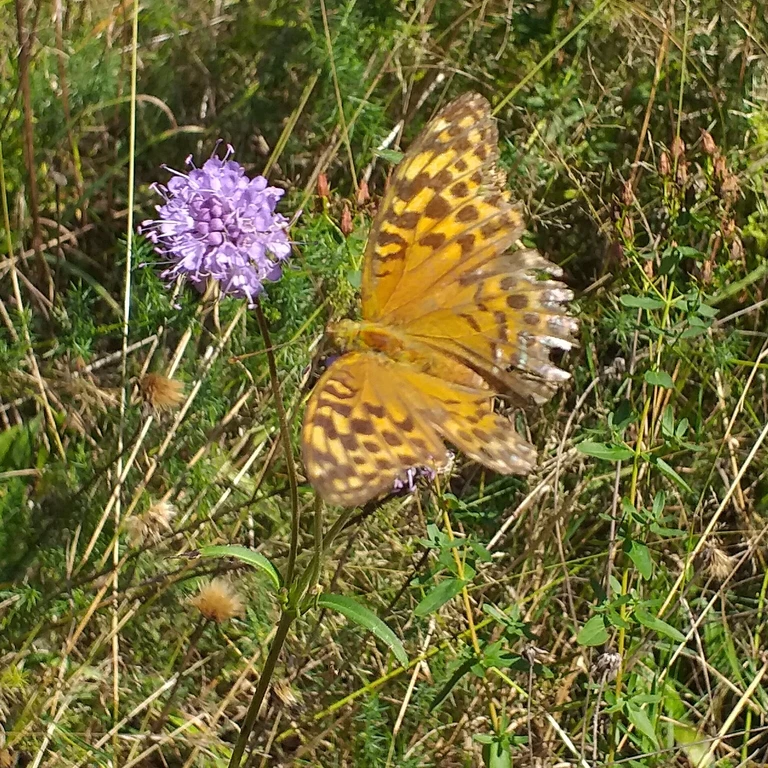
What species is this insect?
Argynnis paphia
